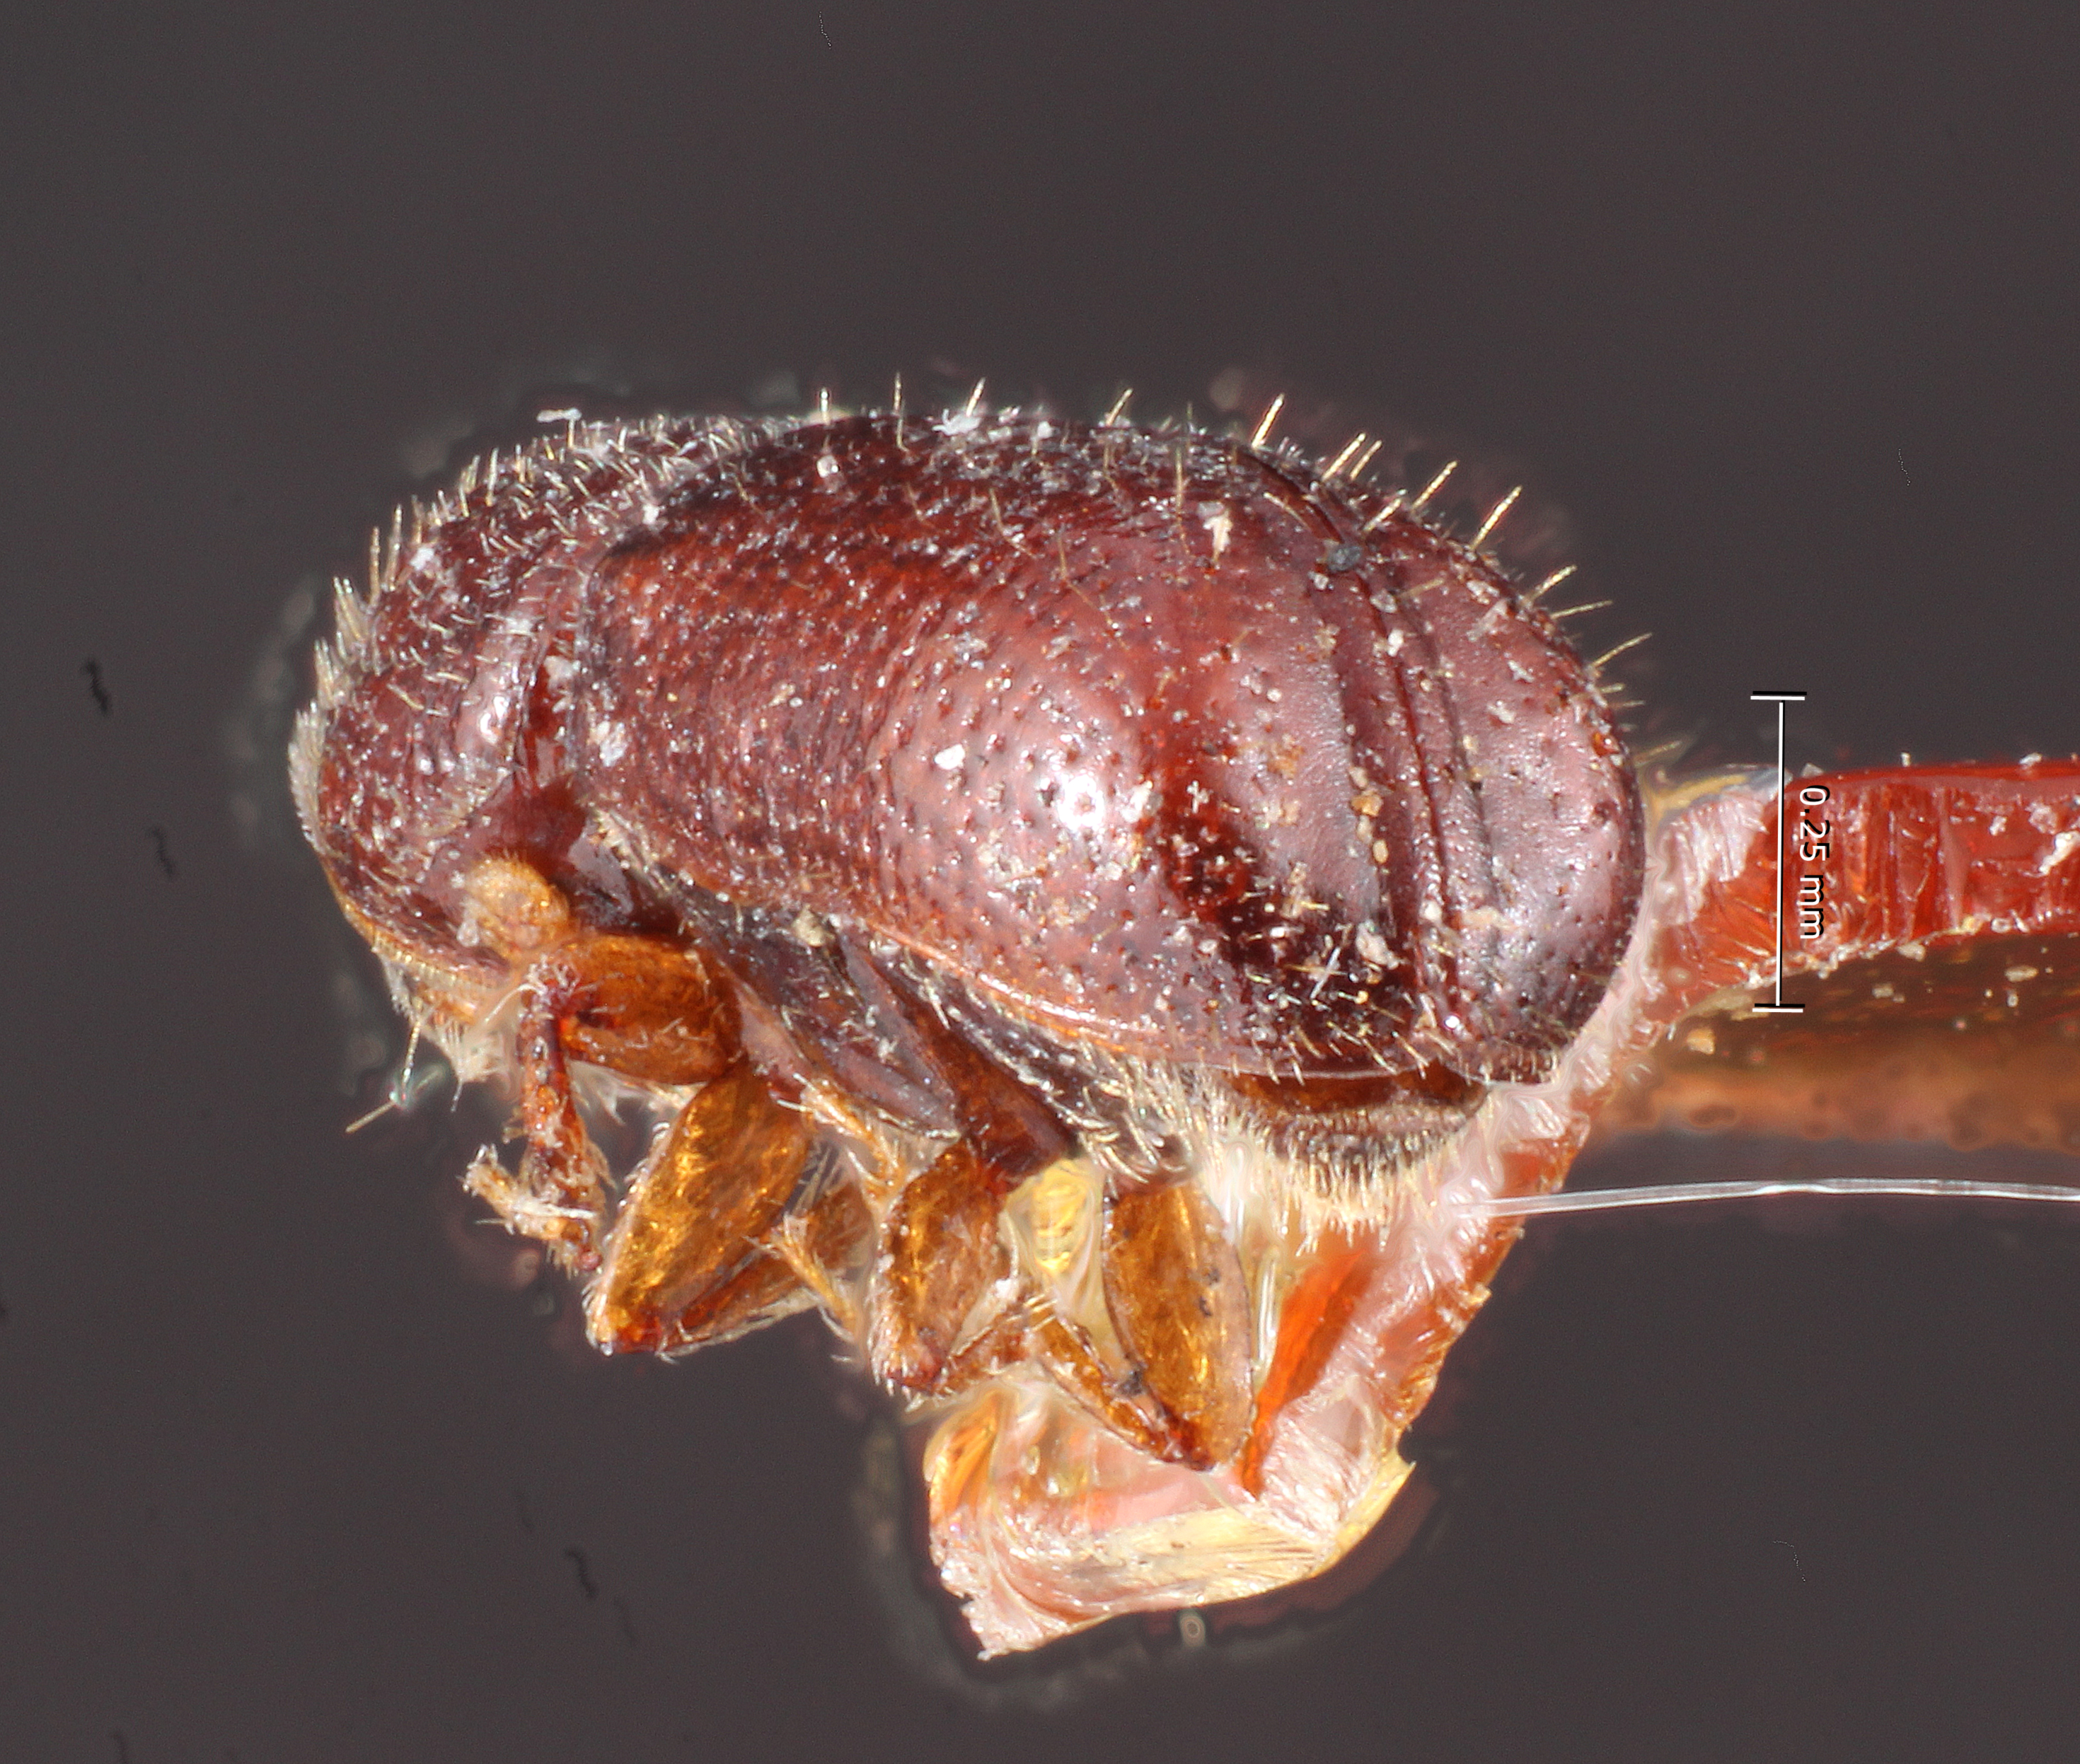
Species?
Pityophthorus barberi
